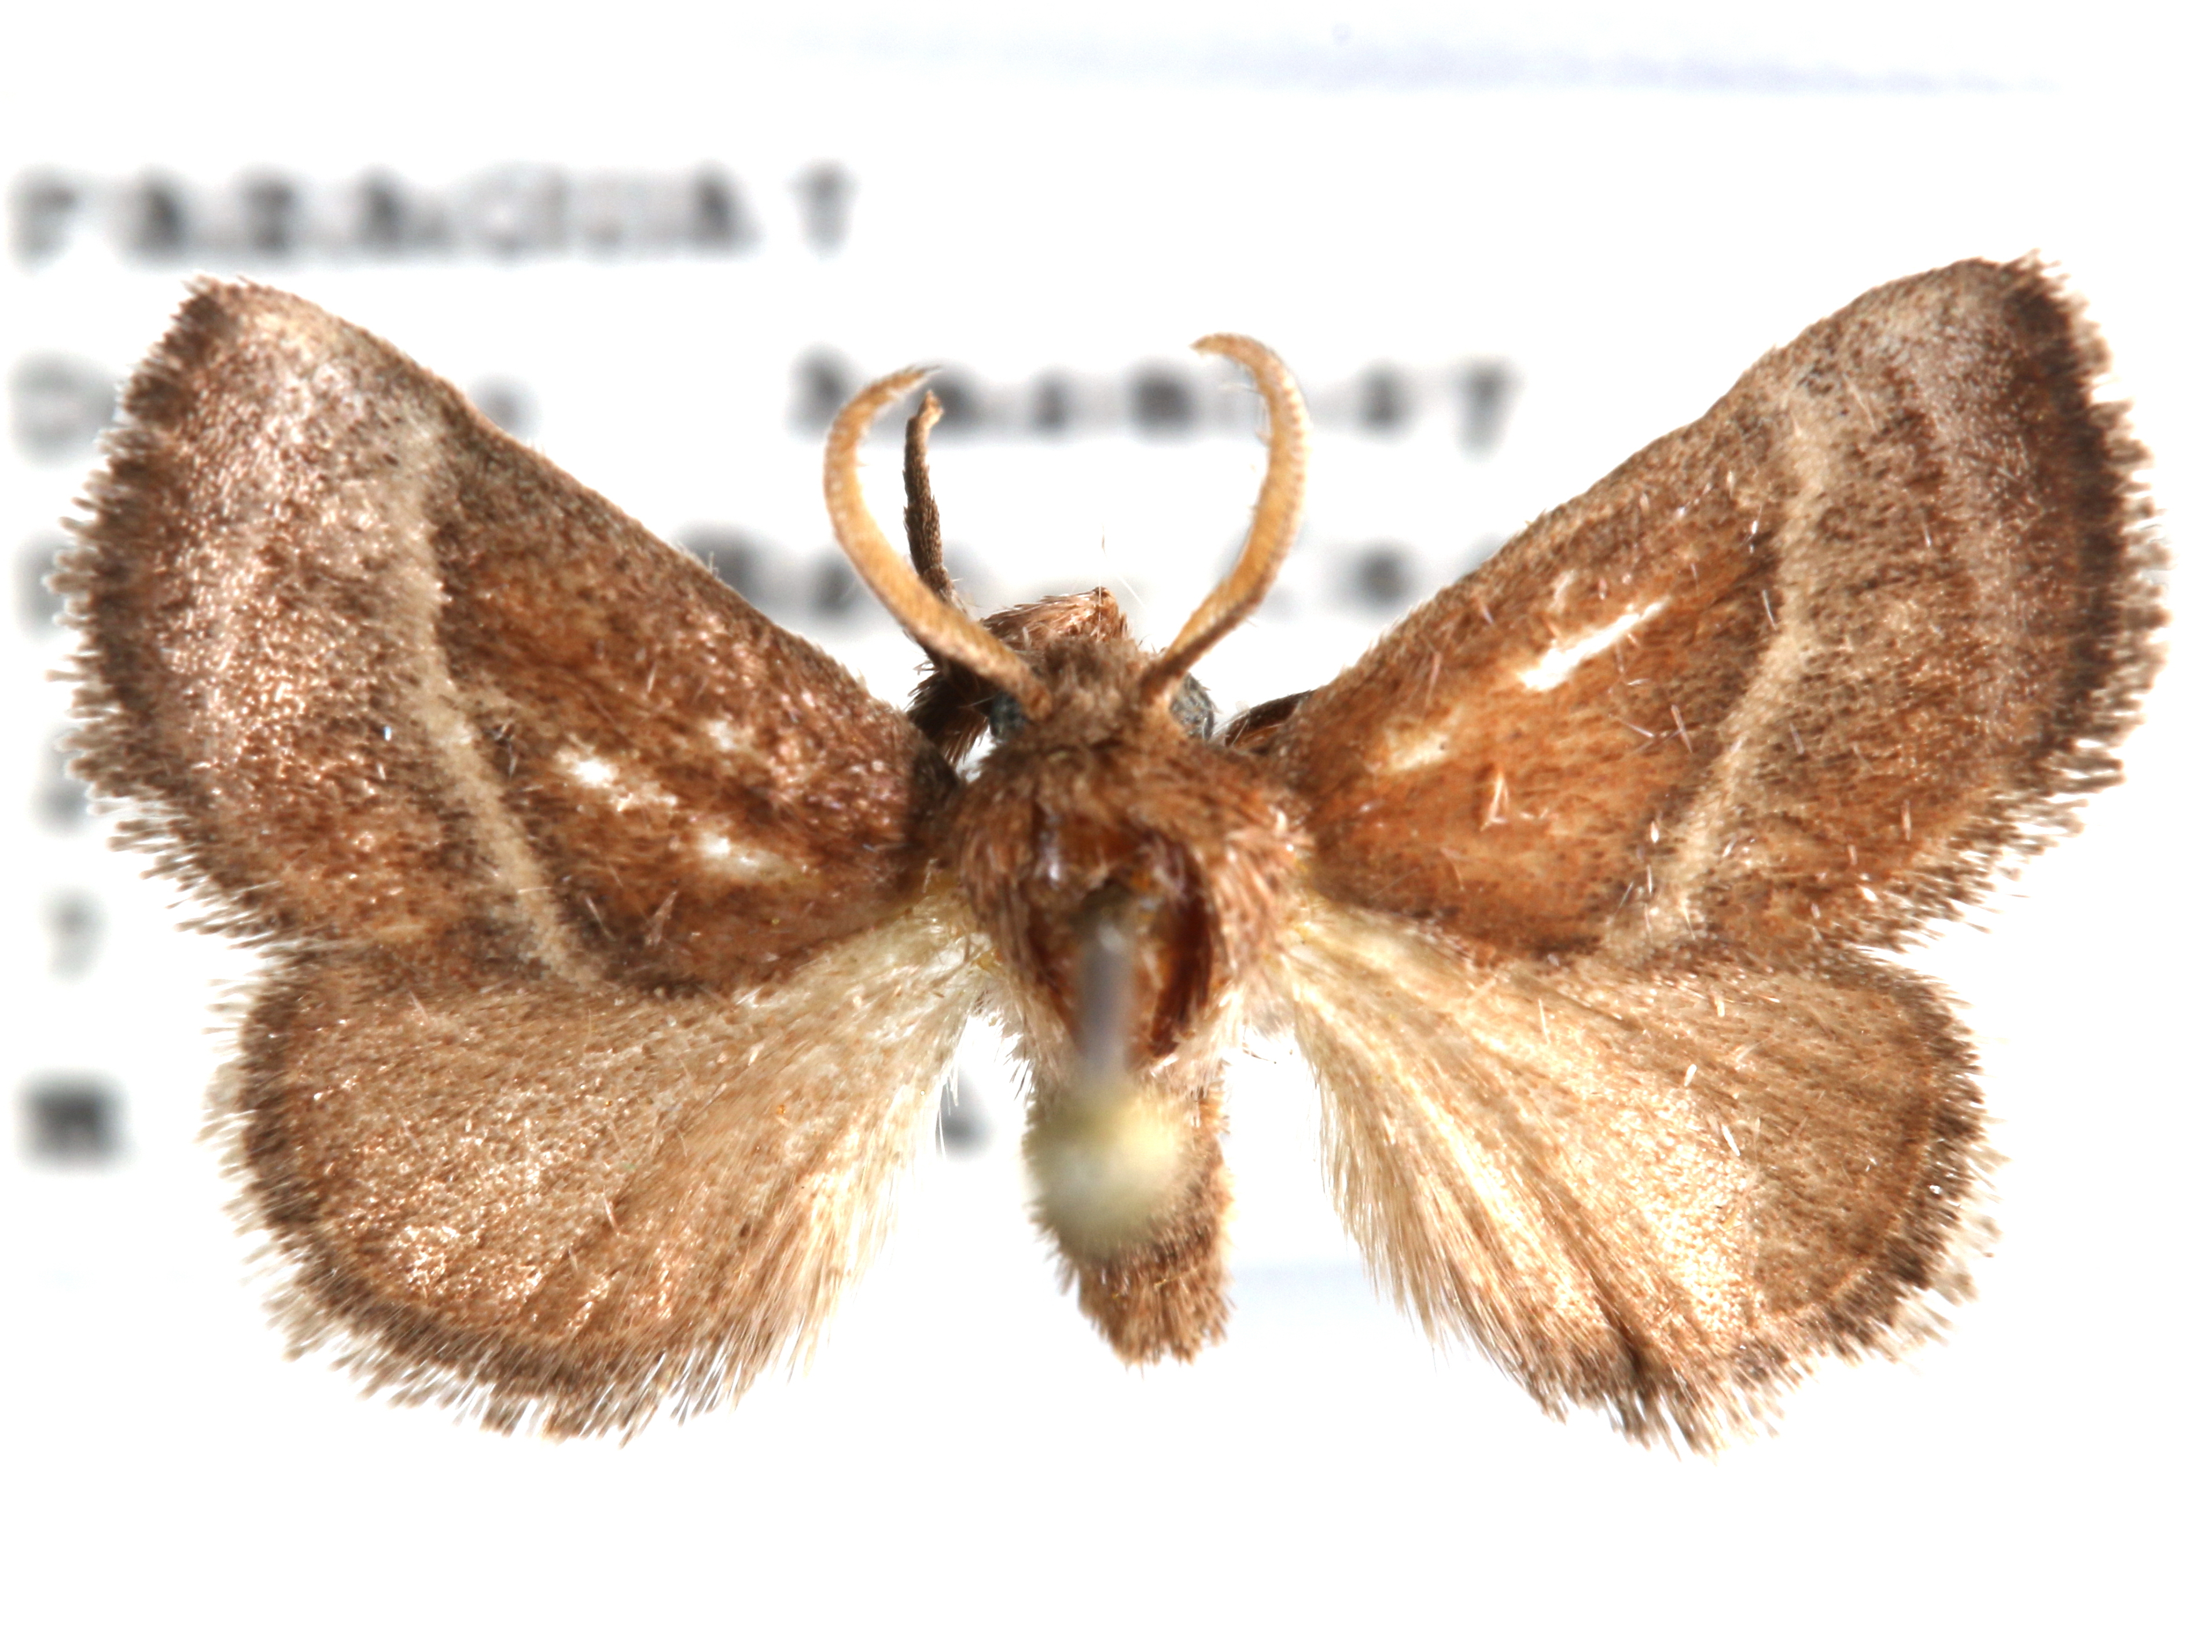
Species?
Platyprosterna pernambuconis
